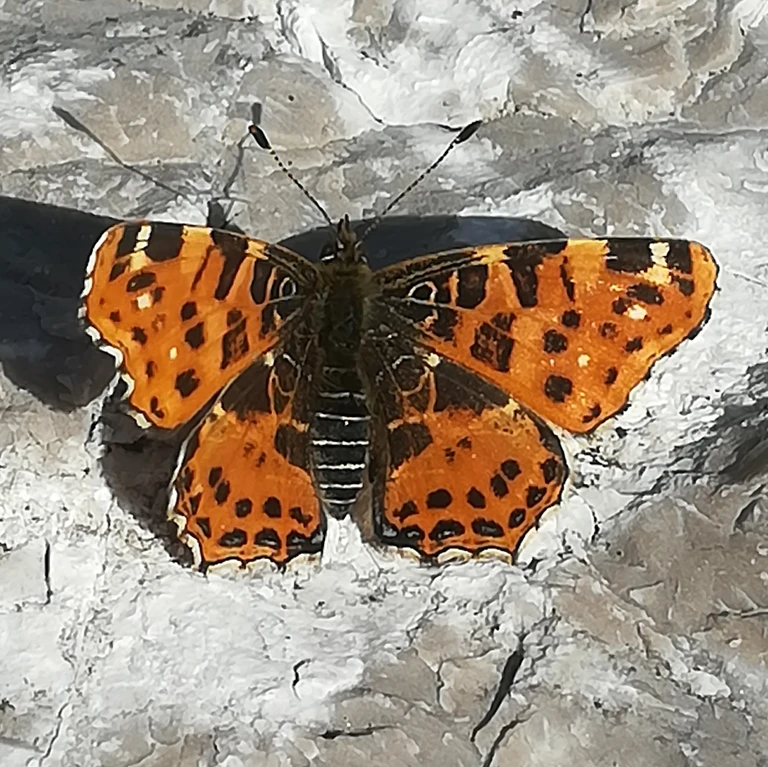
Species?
Araschnia levana
